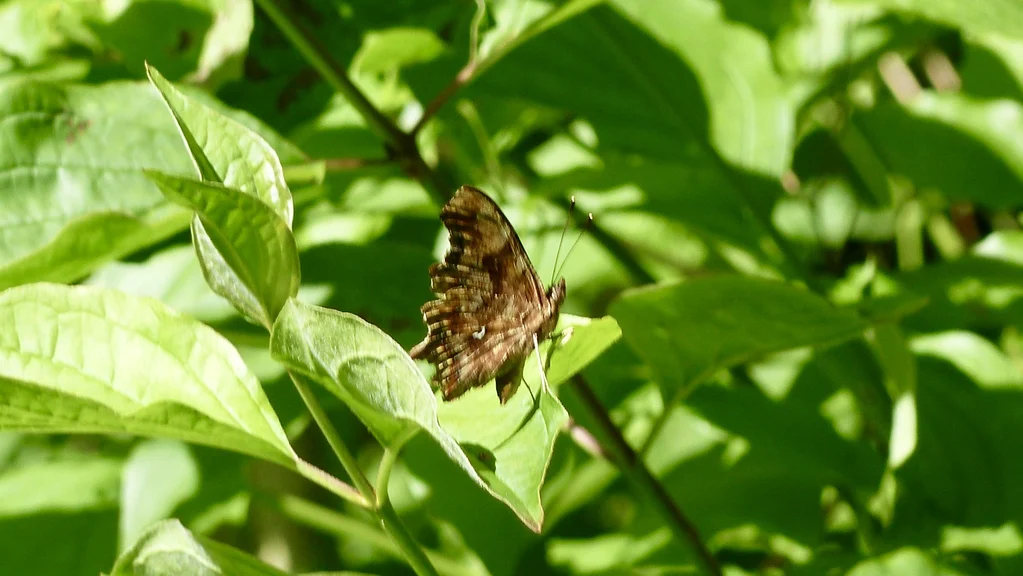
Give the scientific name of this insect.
Polygonia c-album
